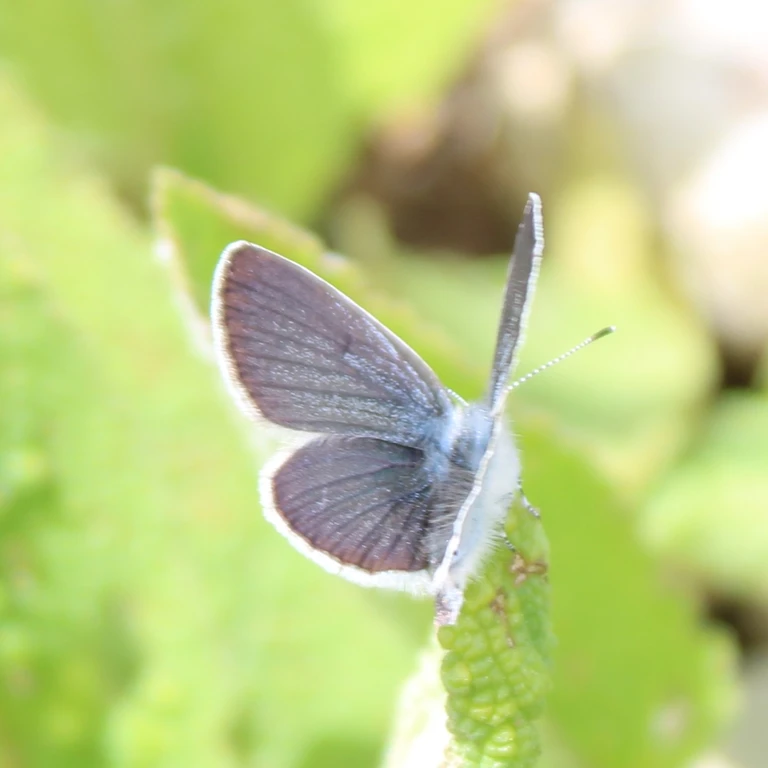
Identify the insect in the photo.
Cupido minimus
